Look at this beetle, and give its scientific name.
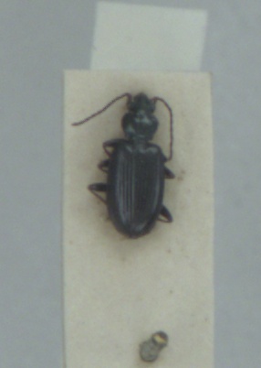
Bembidion atrocaeruleum
